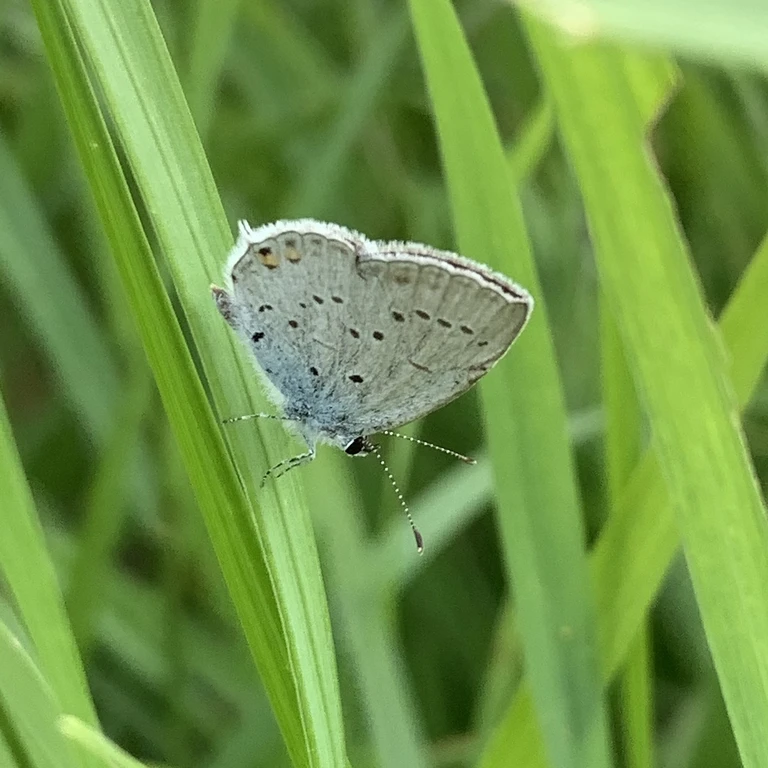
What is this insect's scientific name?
Cupido argiades (also Elkalyce argiades)
